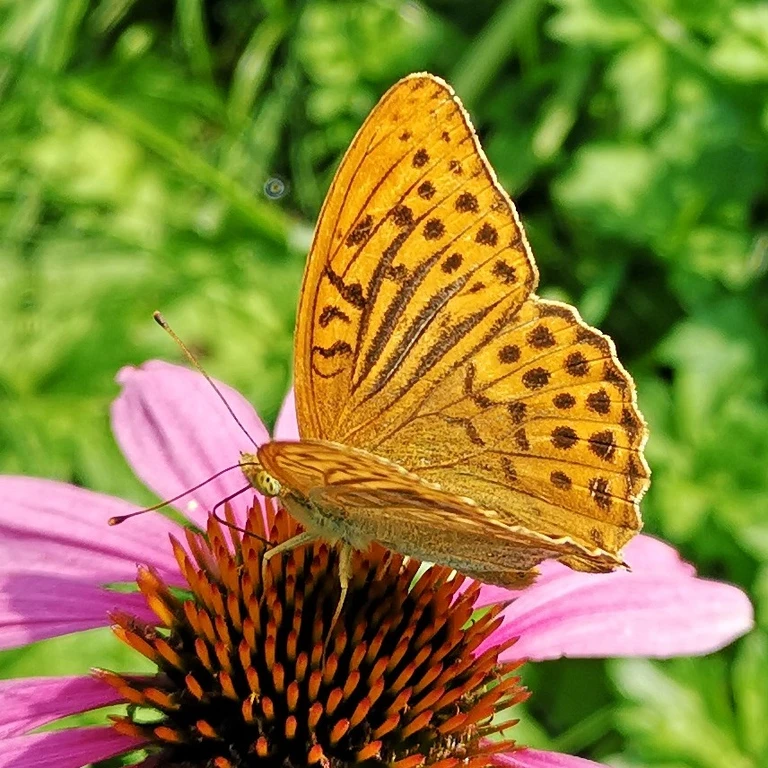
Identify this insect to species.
Argynnis paphia
